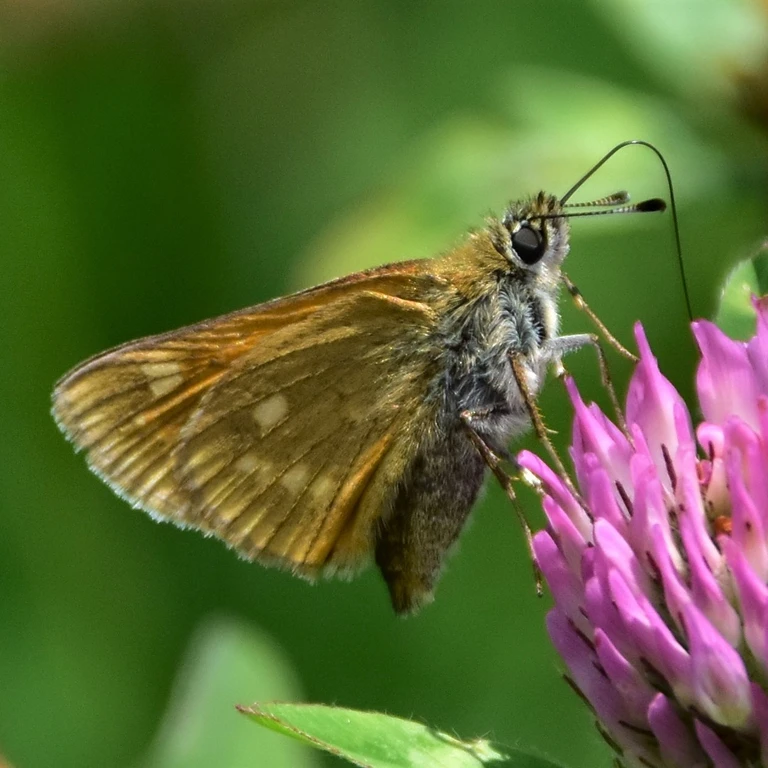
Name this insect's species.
Ochlodes sylvanus (also Ochlodes venata)
